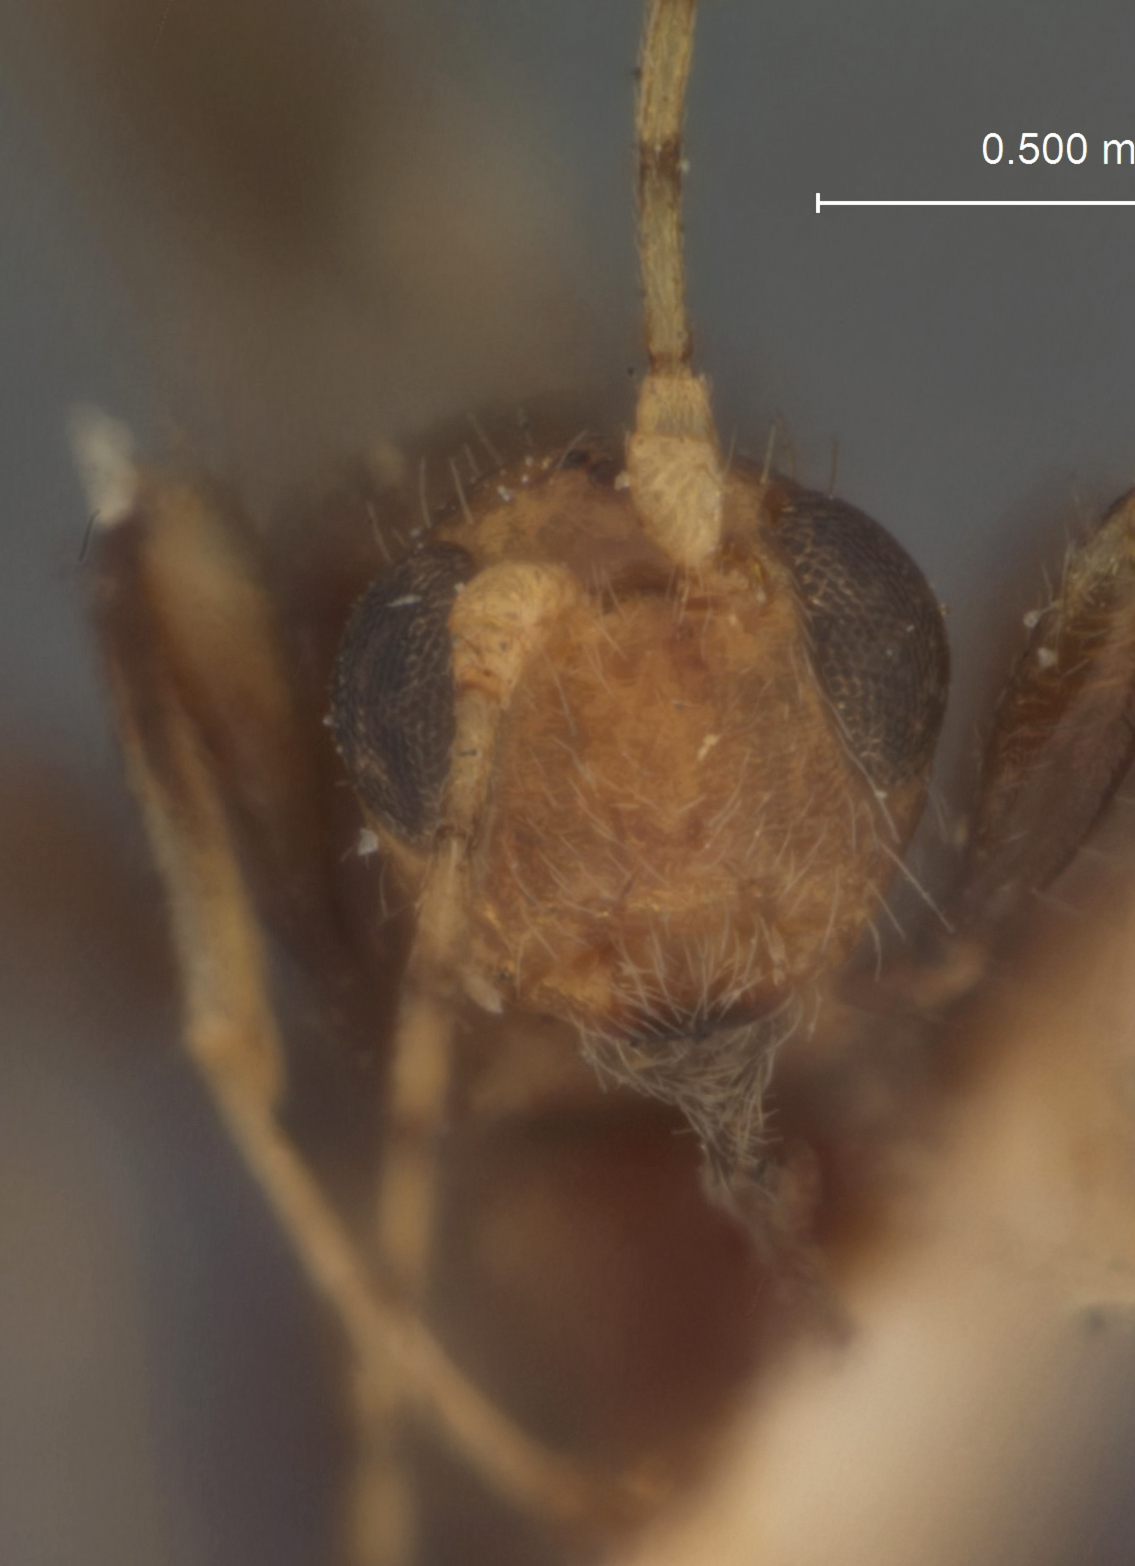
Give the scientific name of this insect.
Spathius gelleus
